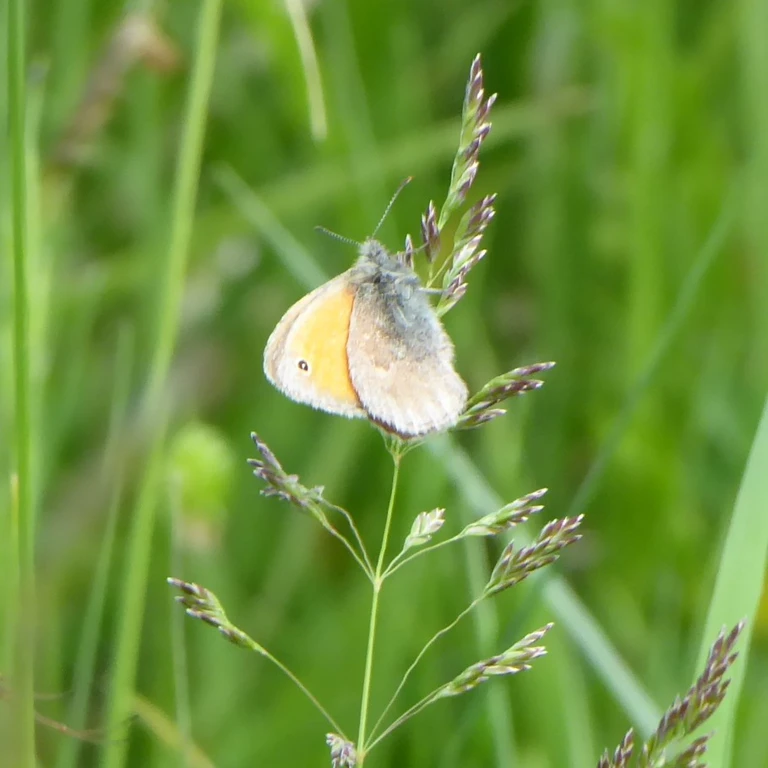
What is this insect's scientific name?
Coenonympha pamphilus
